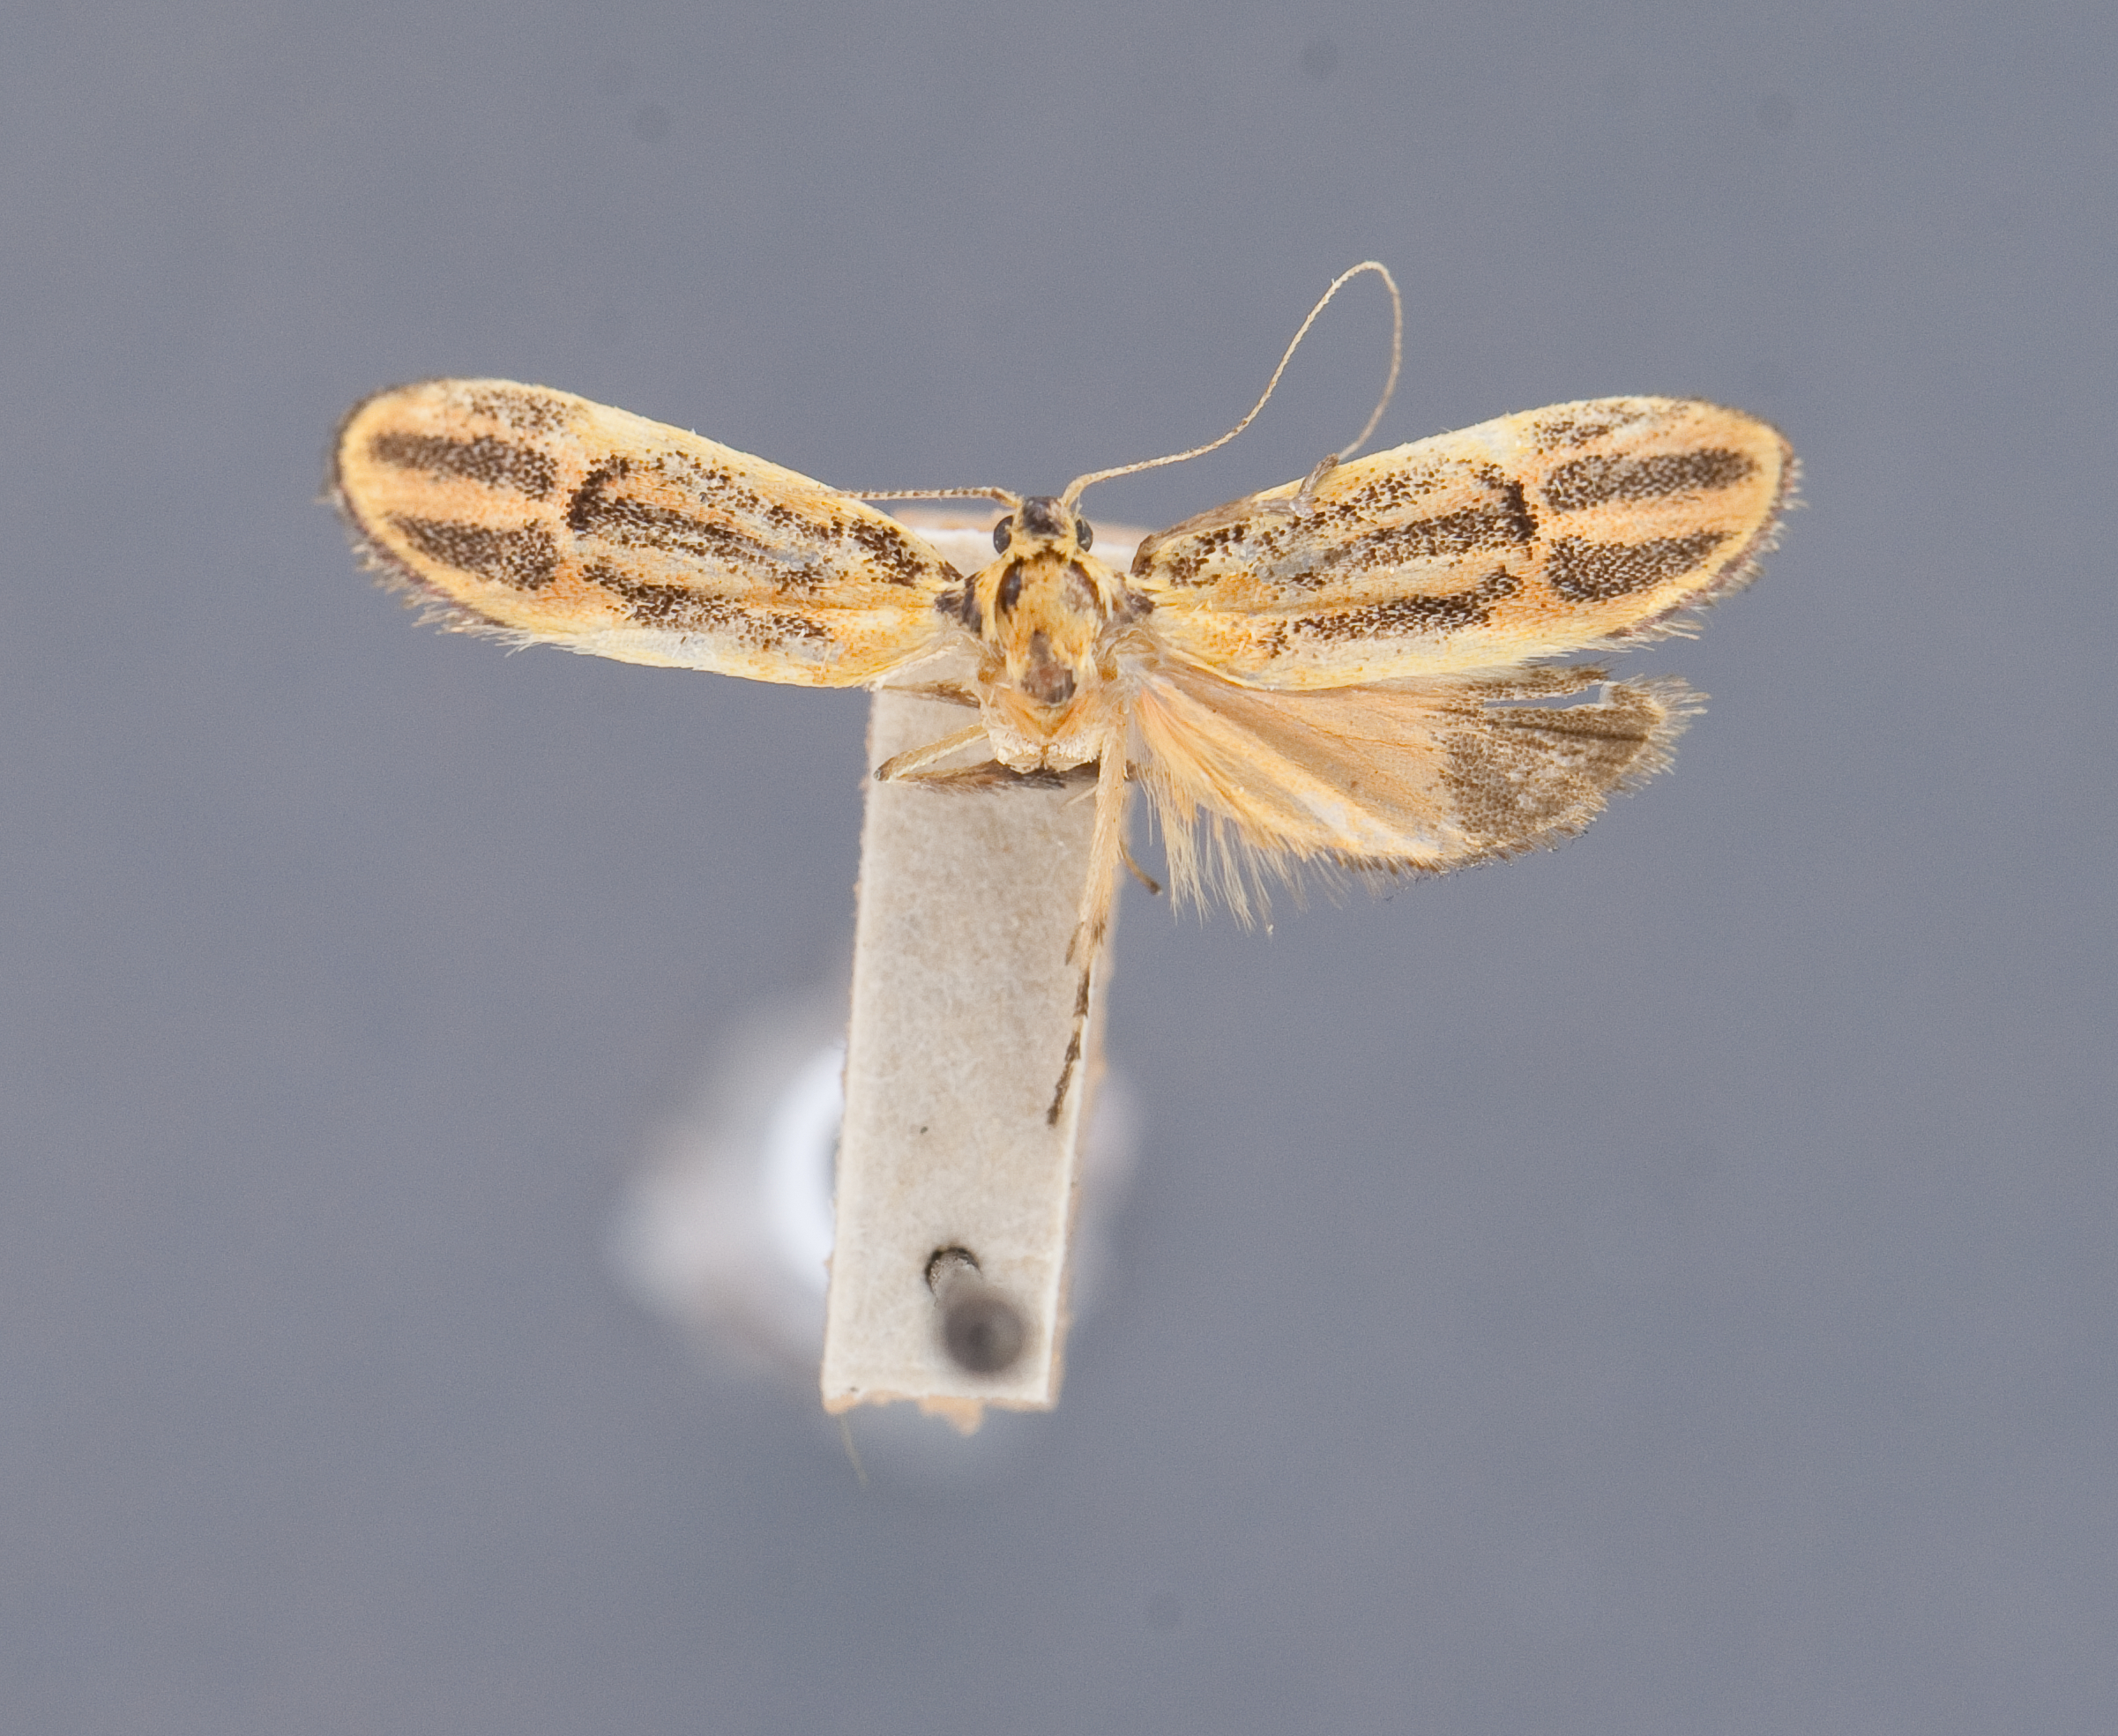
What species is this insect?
Ancipita atteria
